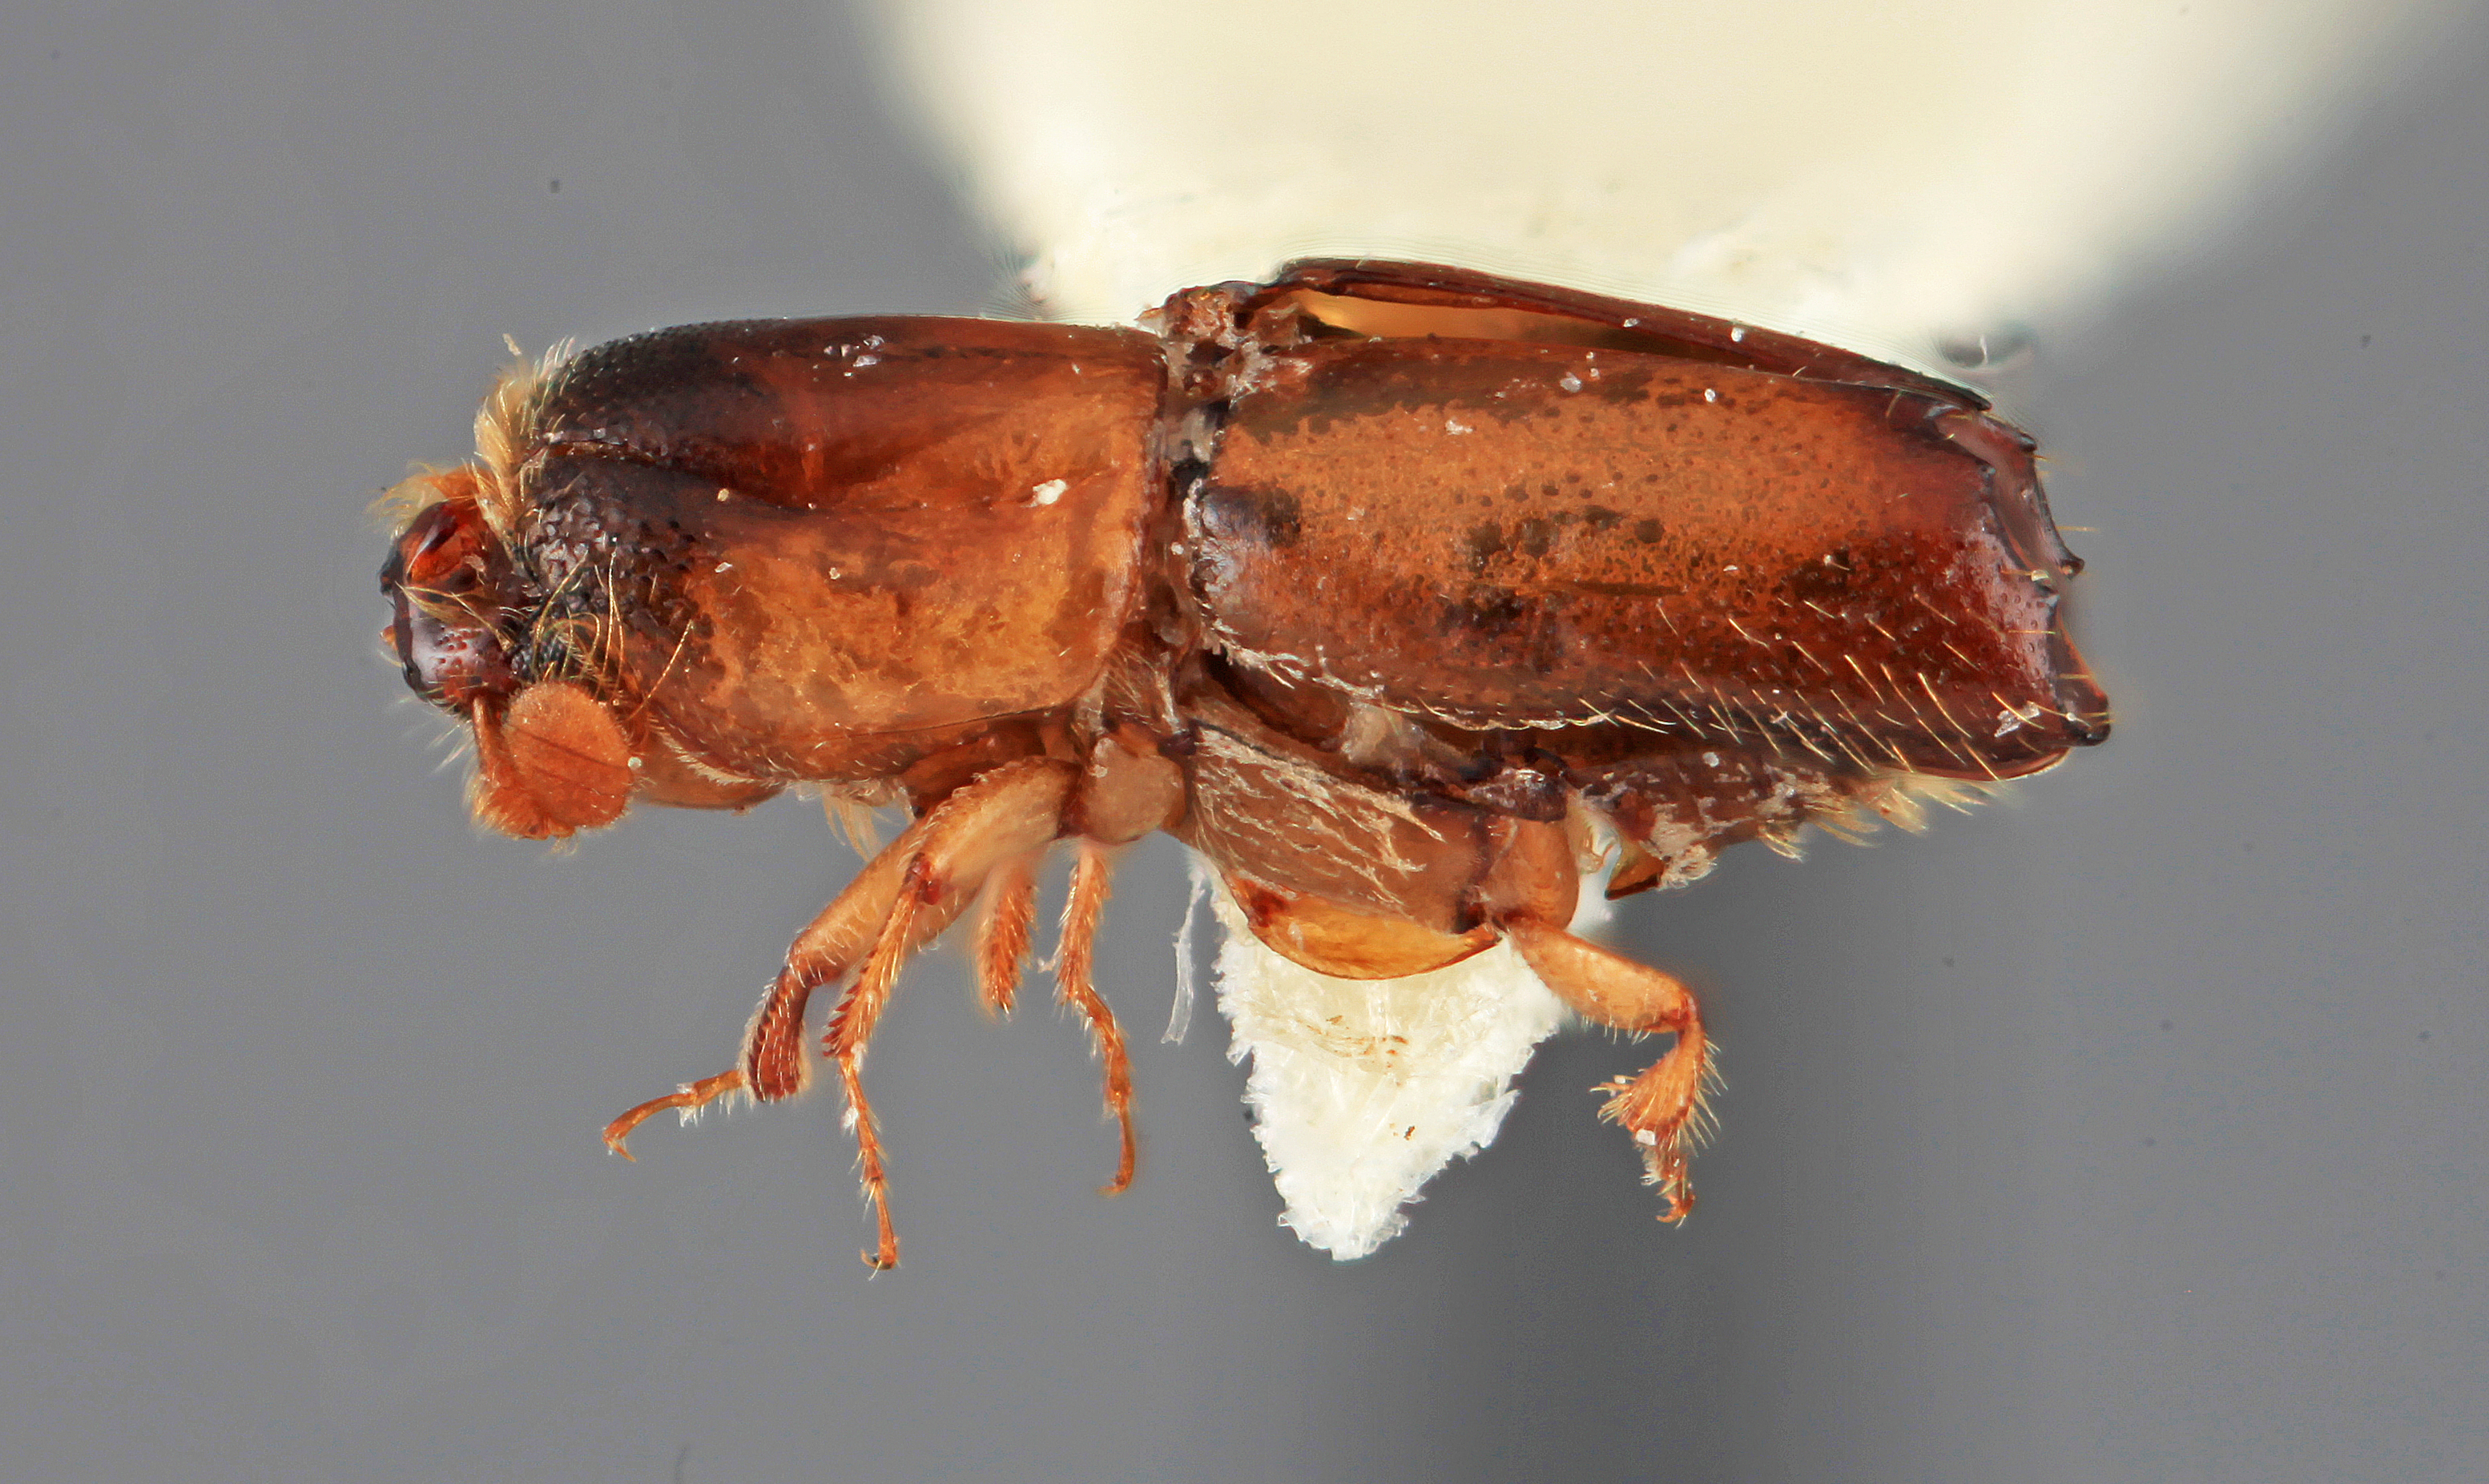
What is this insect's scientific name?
Monarthrum lobellum
